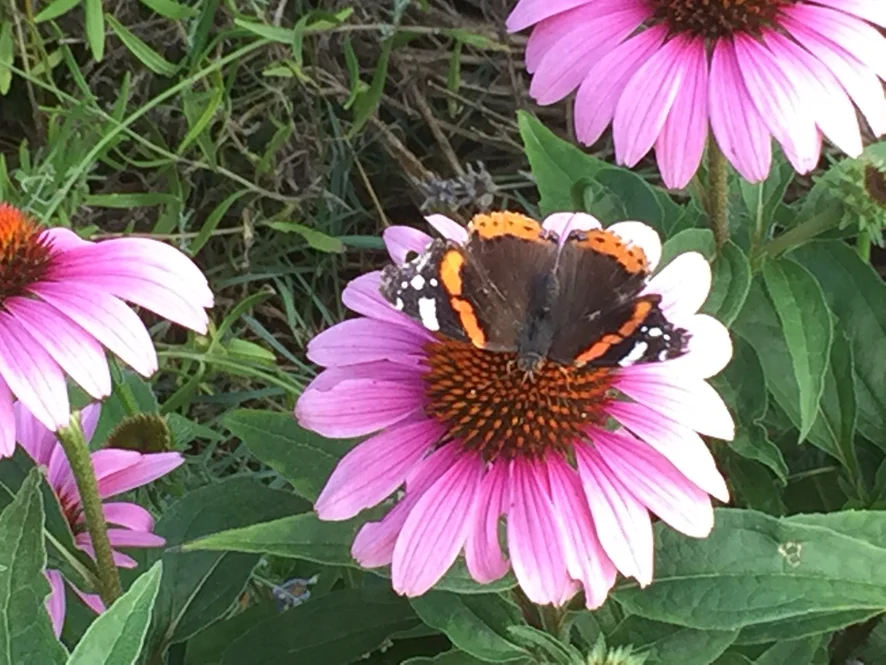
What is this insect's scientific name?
Vanessa atalanta
